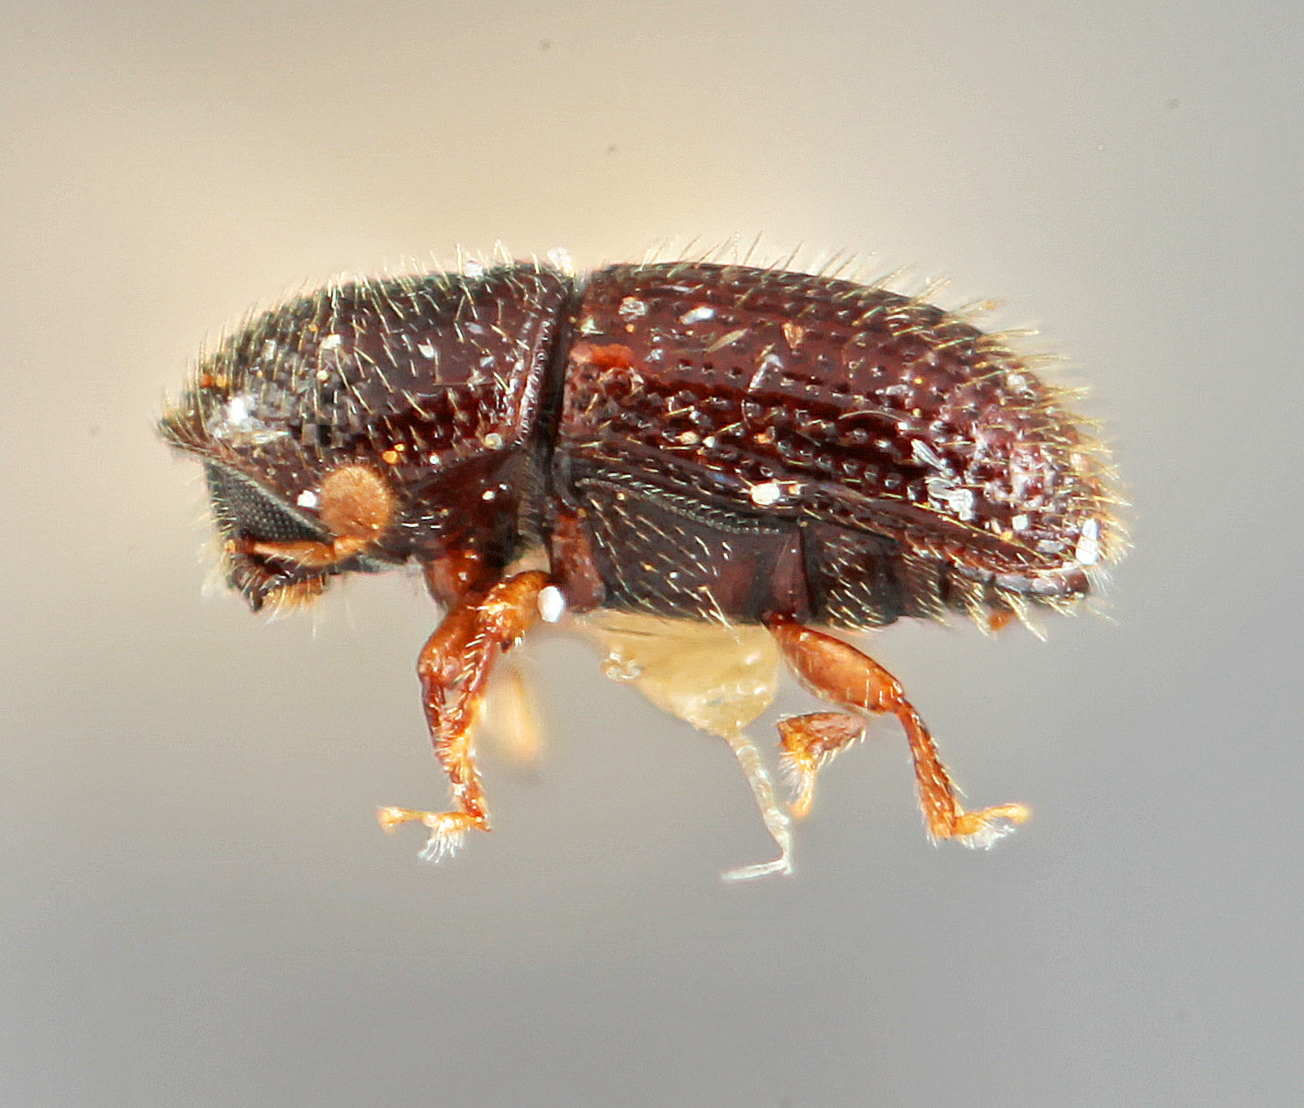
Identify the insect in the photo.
Cryphalomorphus basilaris
